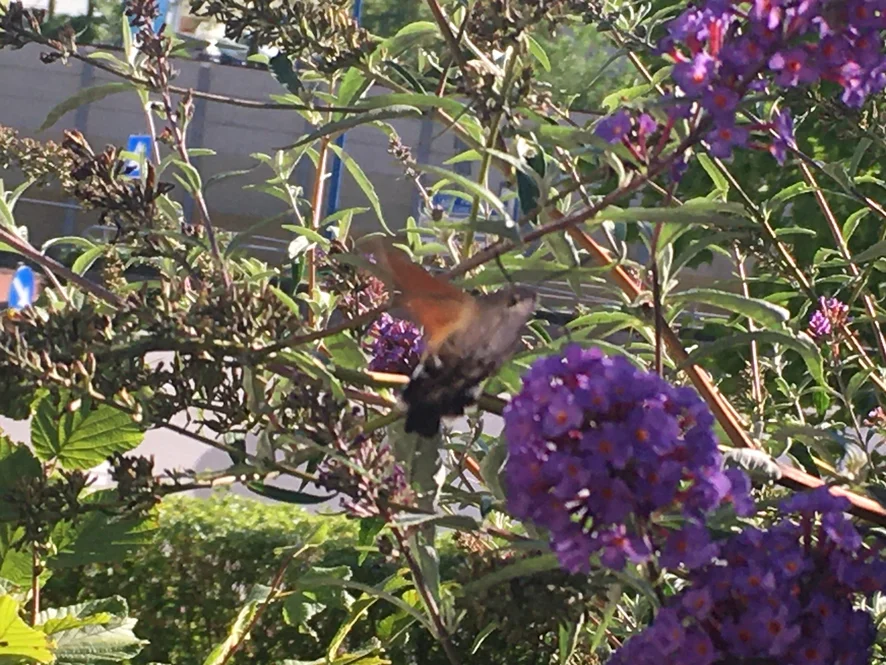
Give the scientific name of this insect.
Macroglossum stellatarum
